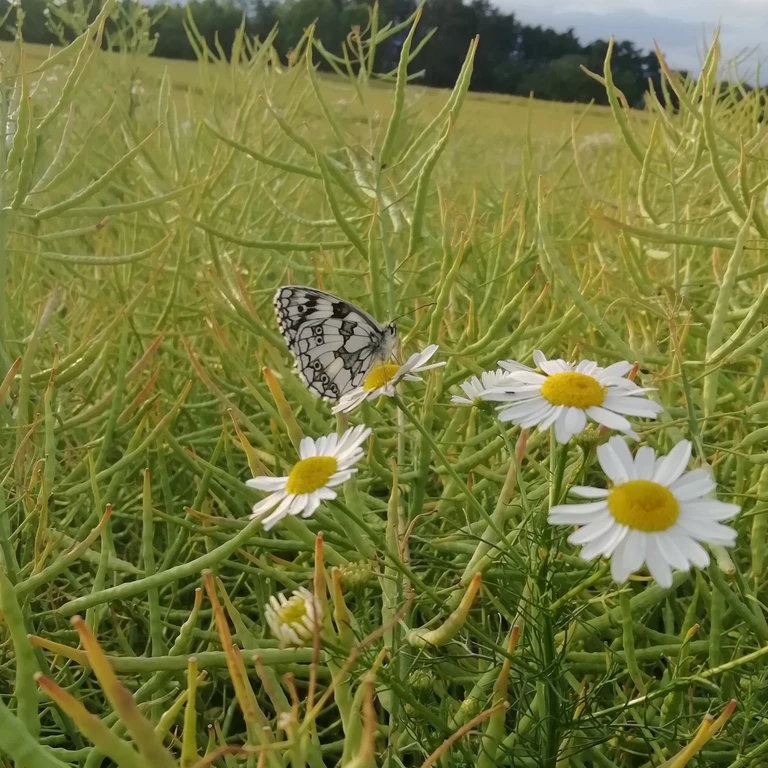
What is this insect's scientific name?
Melanargia galathea
